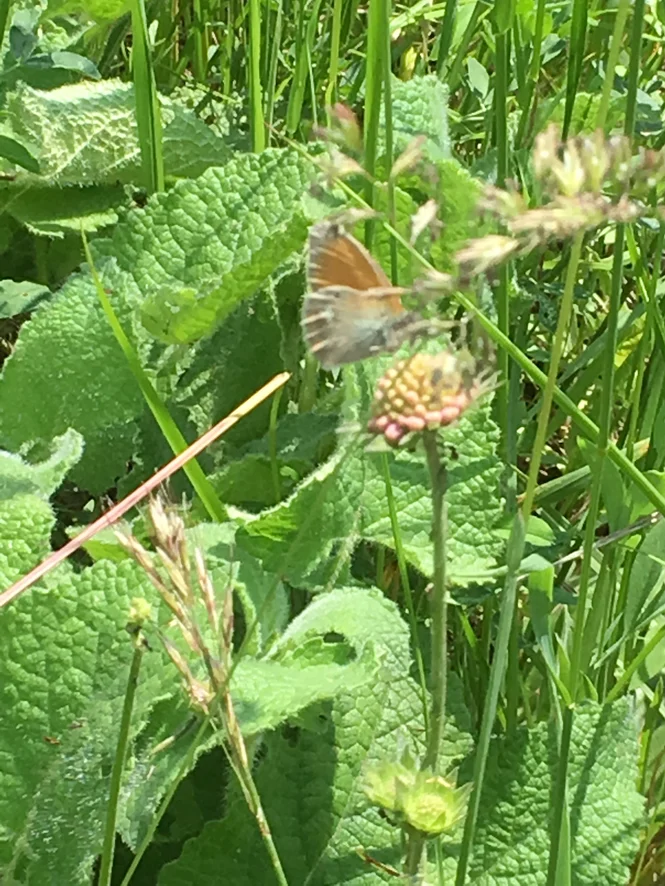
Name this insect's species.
Coenonympha glycerion (also Coenonympha iphis)
